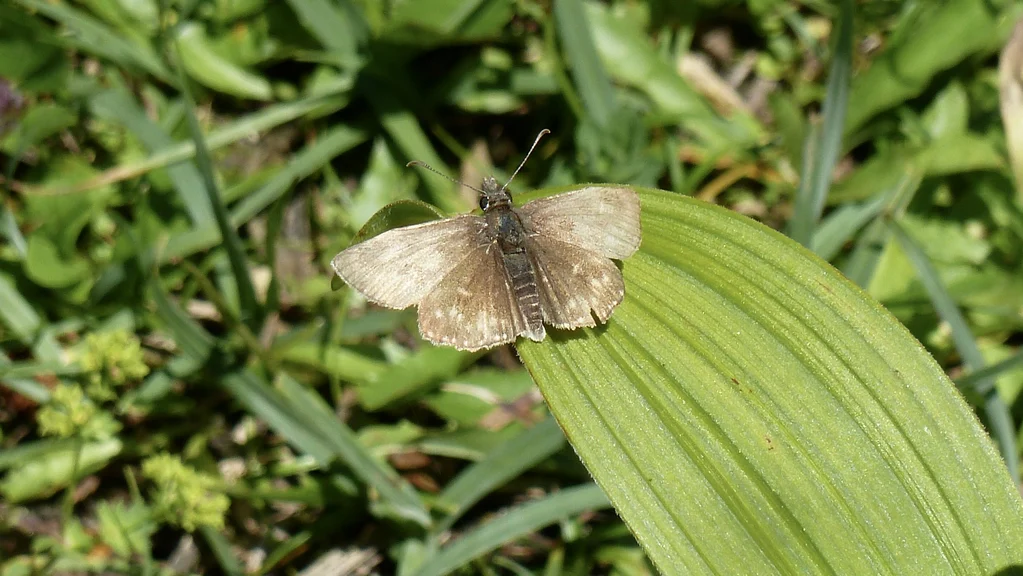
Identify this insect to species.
Erynnis tages
